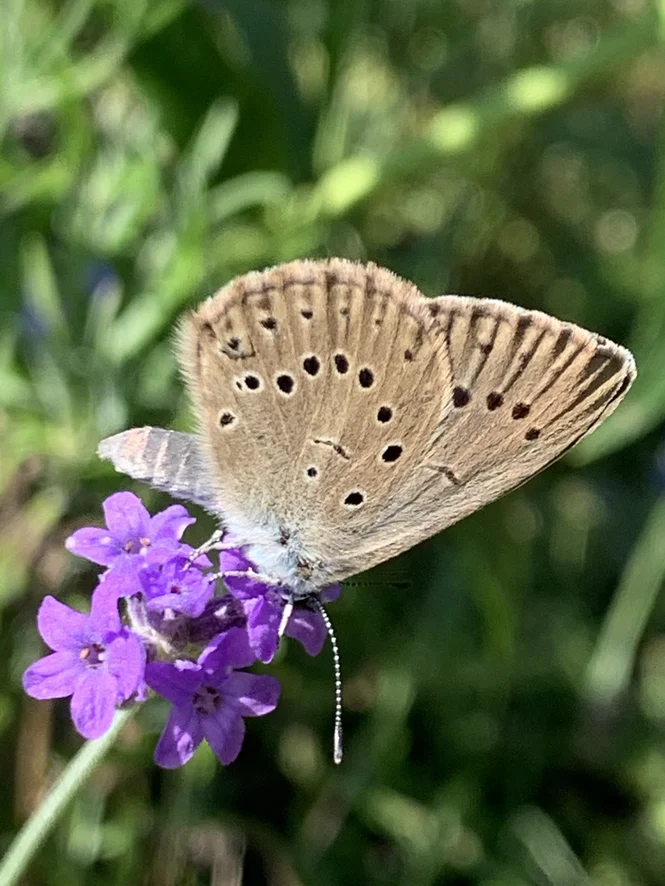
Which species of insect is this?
Phengaris teleius
